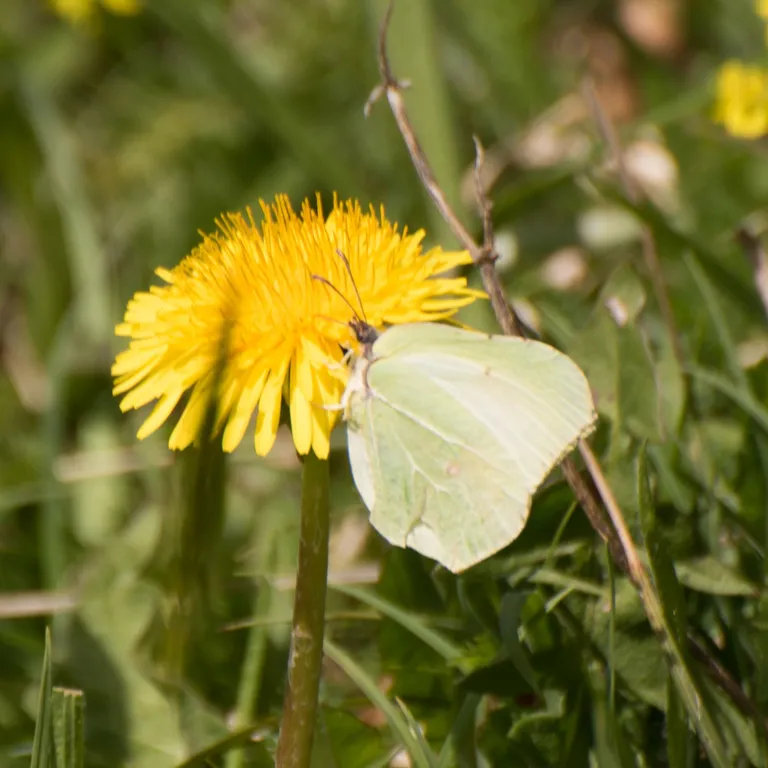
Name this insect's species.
Gonepteryx rhamni
